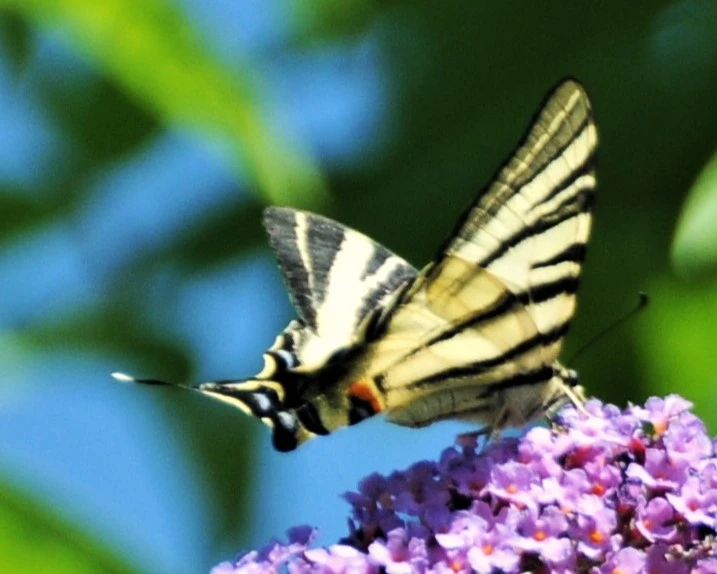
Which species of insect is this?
Iphiclides podalirius
